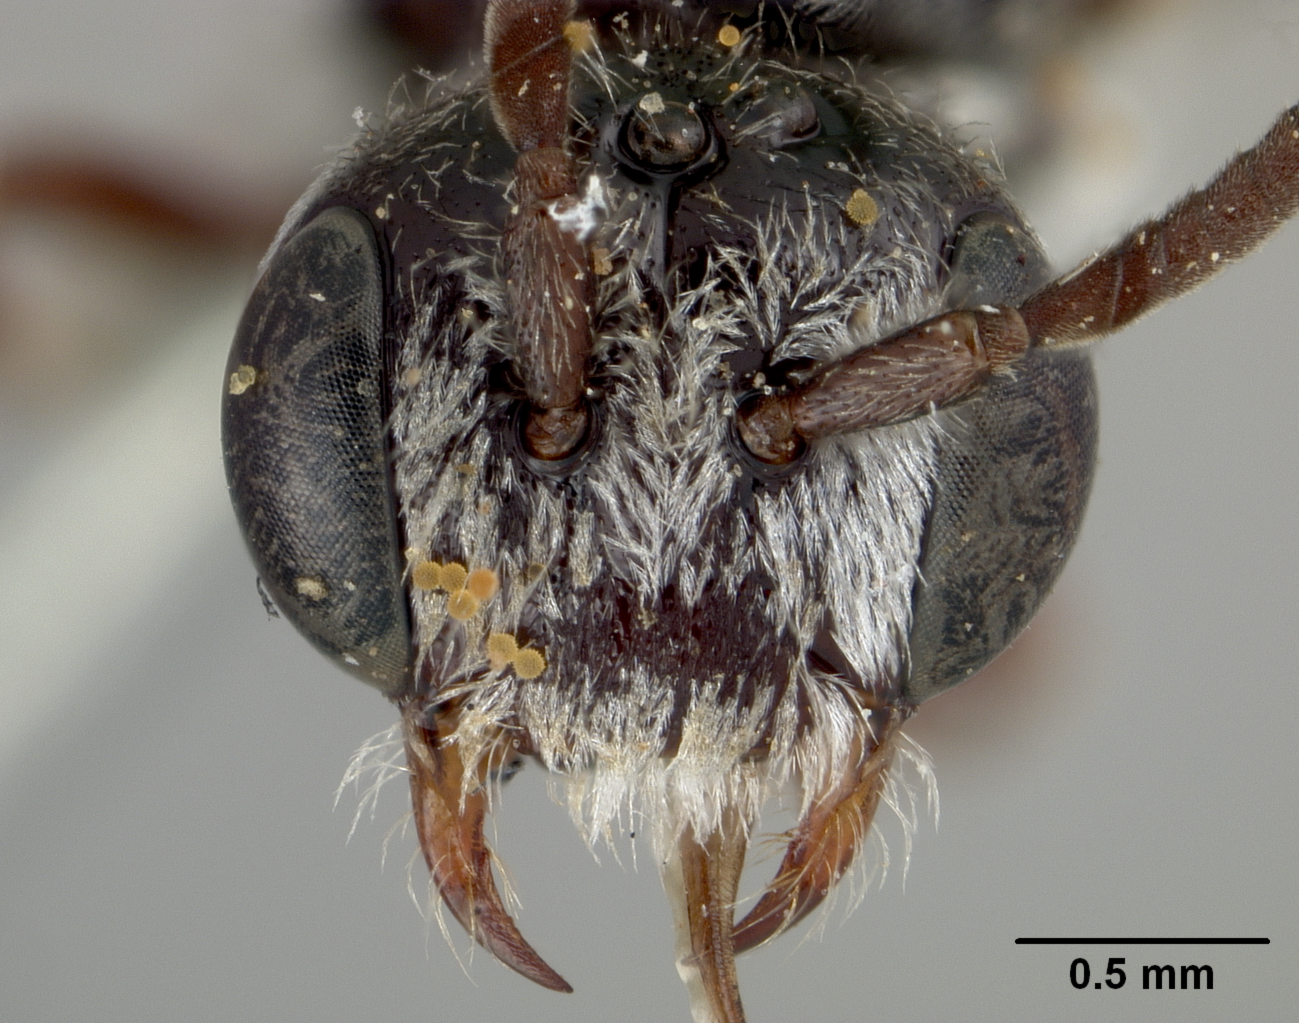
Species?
Nomada pernigra
